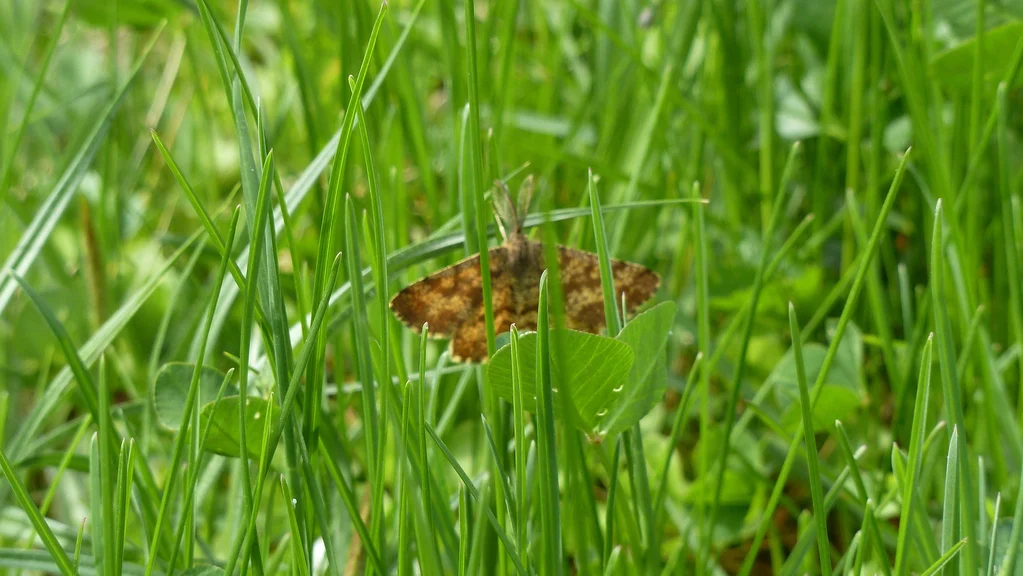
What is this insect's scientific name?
Ematurga atomaria
